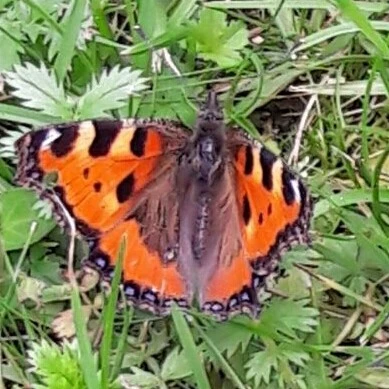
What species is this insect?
Aglais urticae
